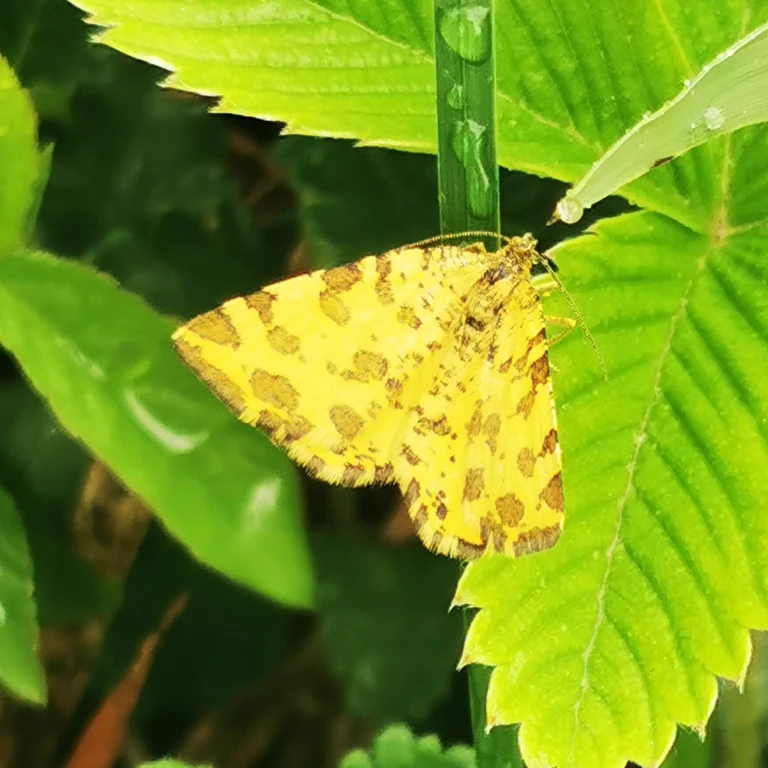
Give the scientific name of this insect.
Pseudopanthera macularia
